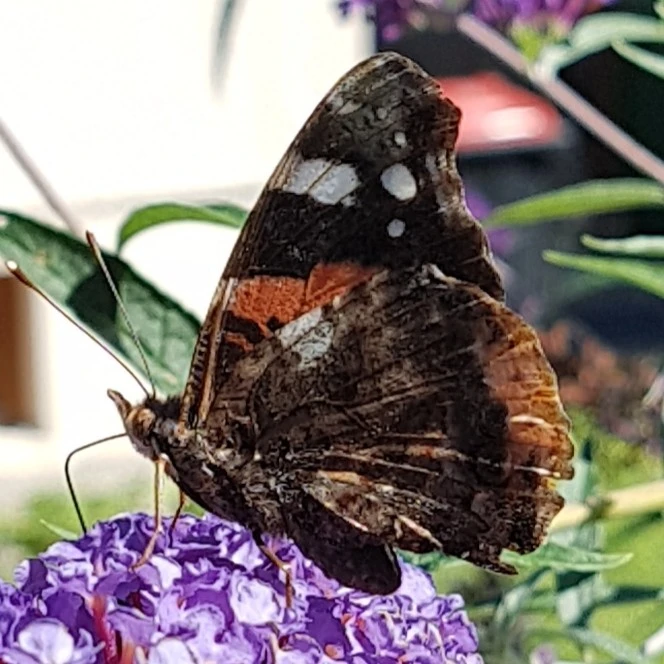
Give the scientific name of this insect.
Vanessa atalanta
